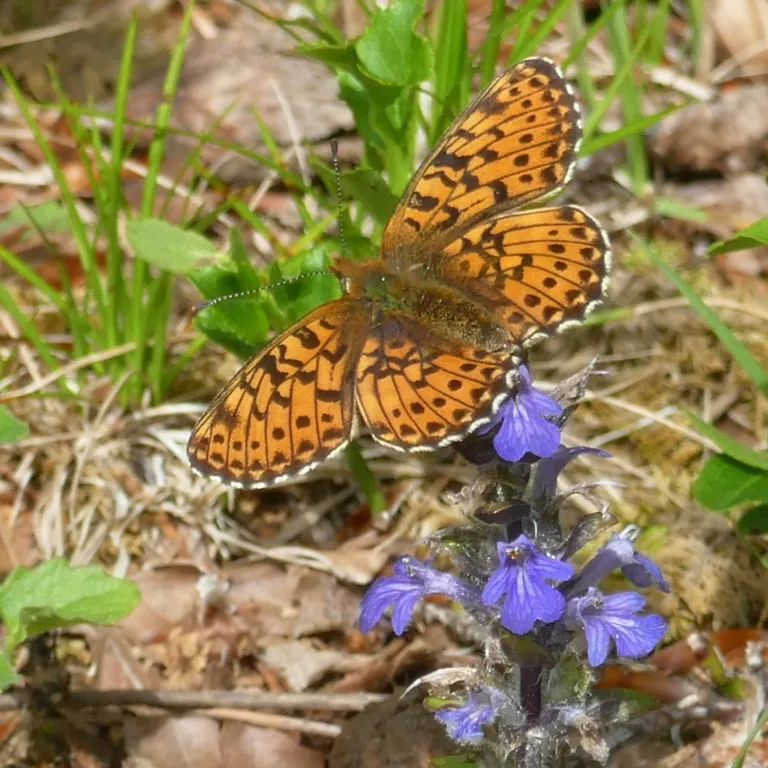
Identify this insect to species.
Boloria euphrosyne (also Clossiana euphrosyne)
